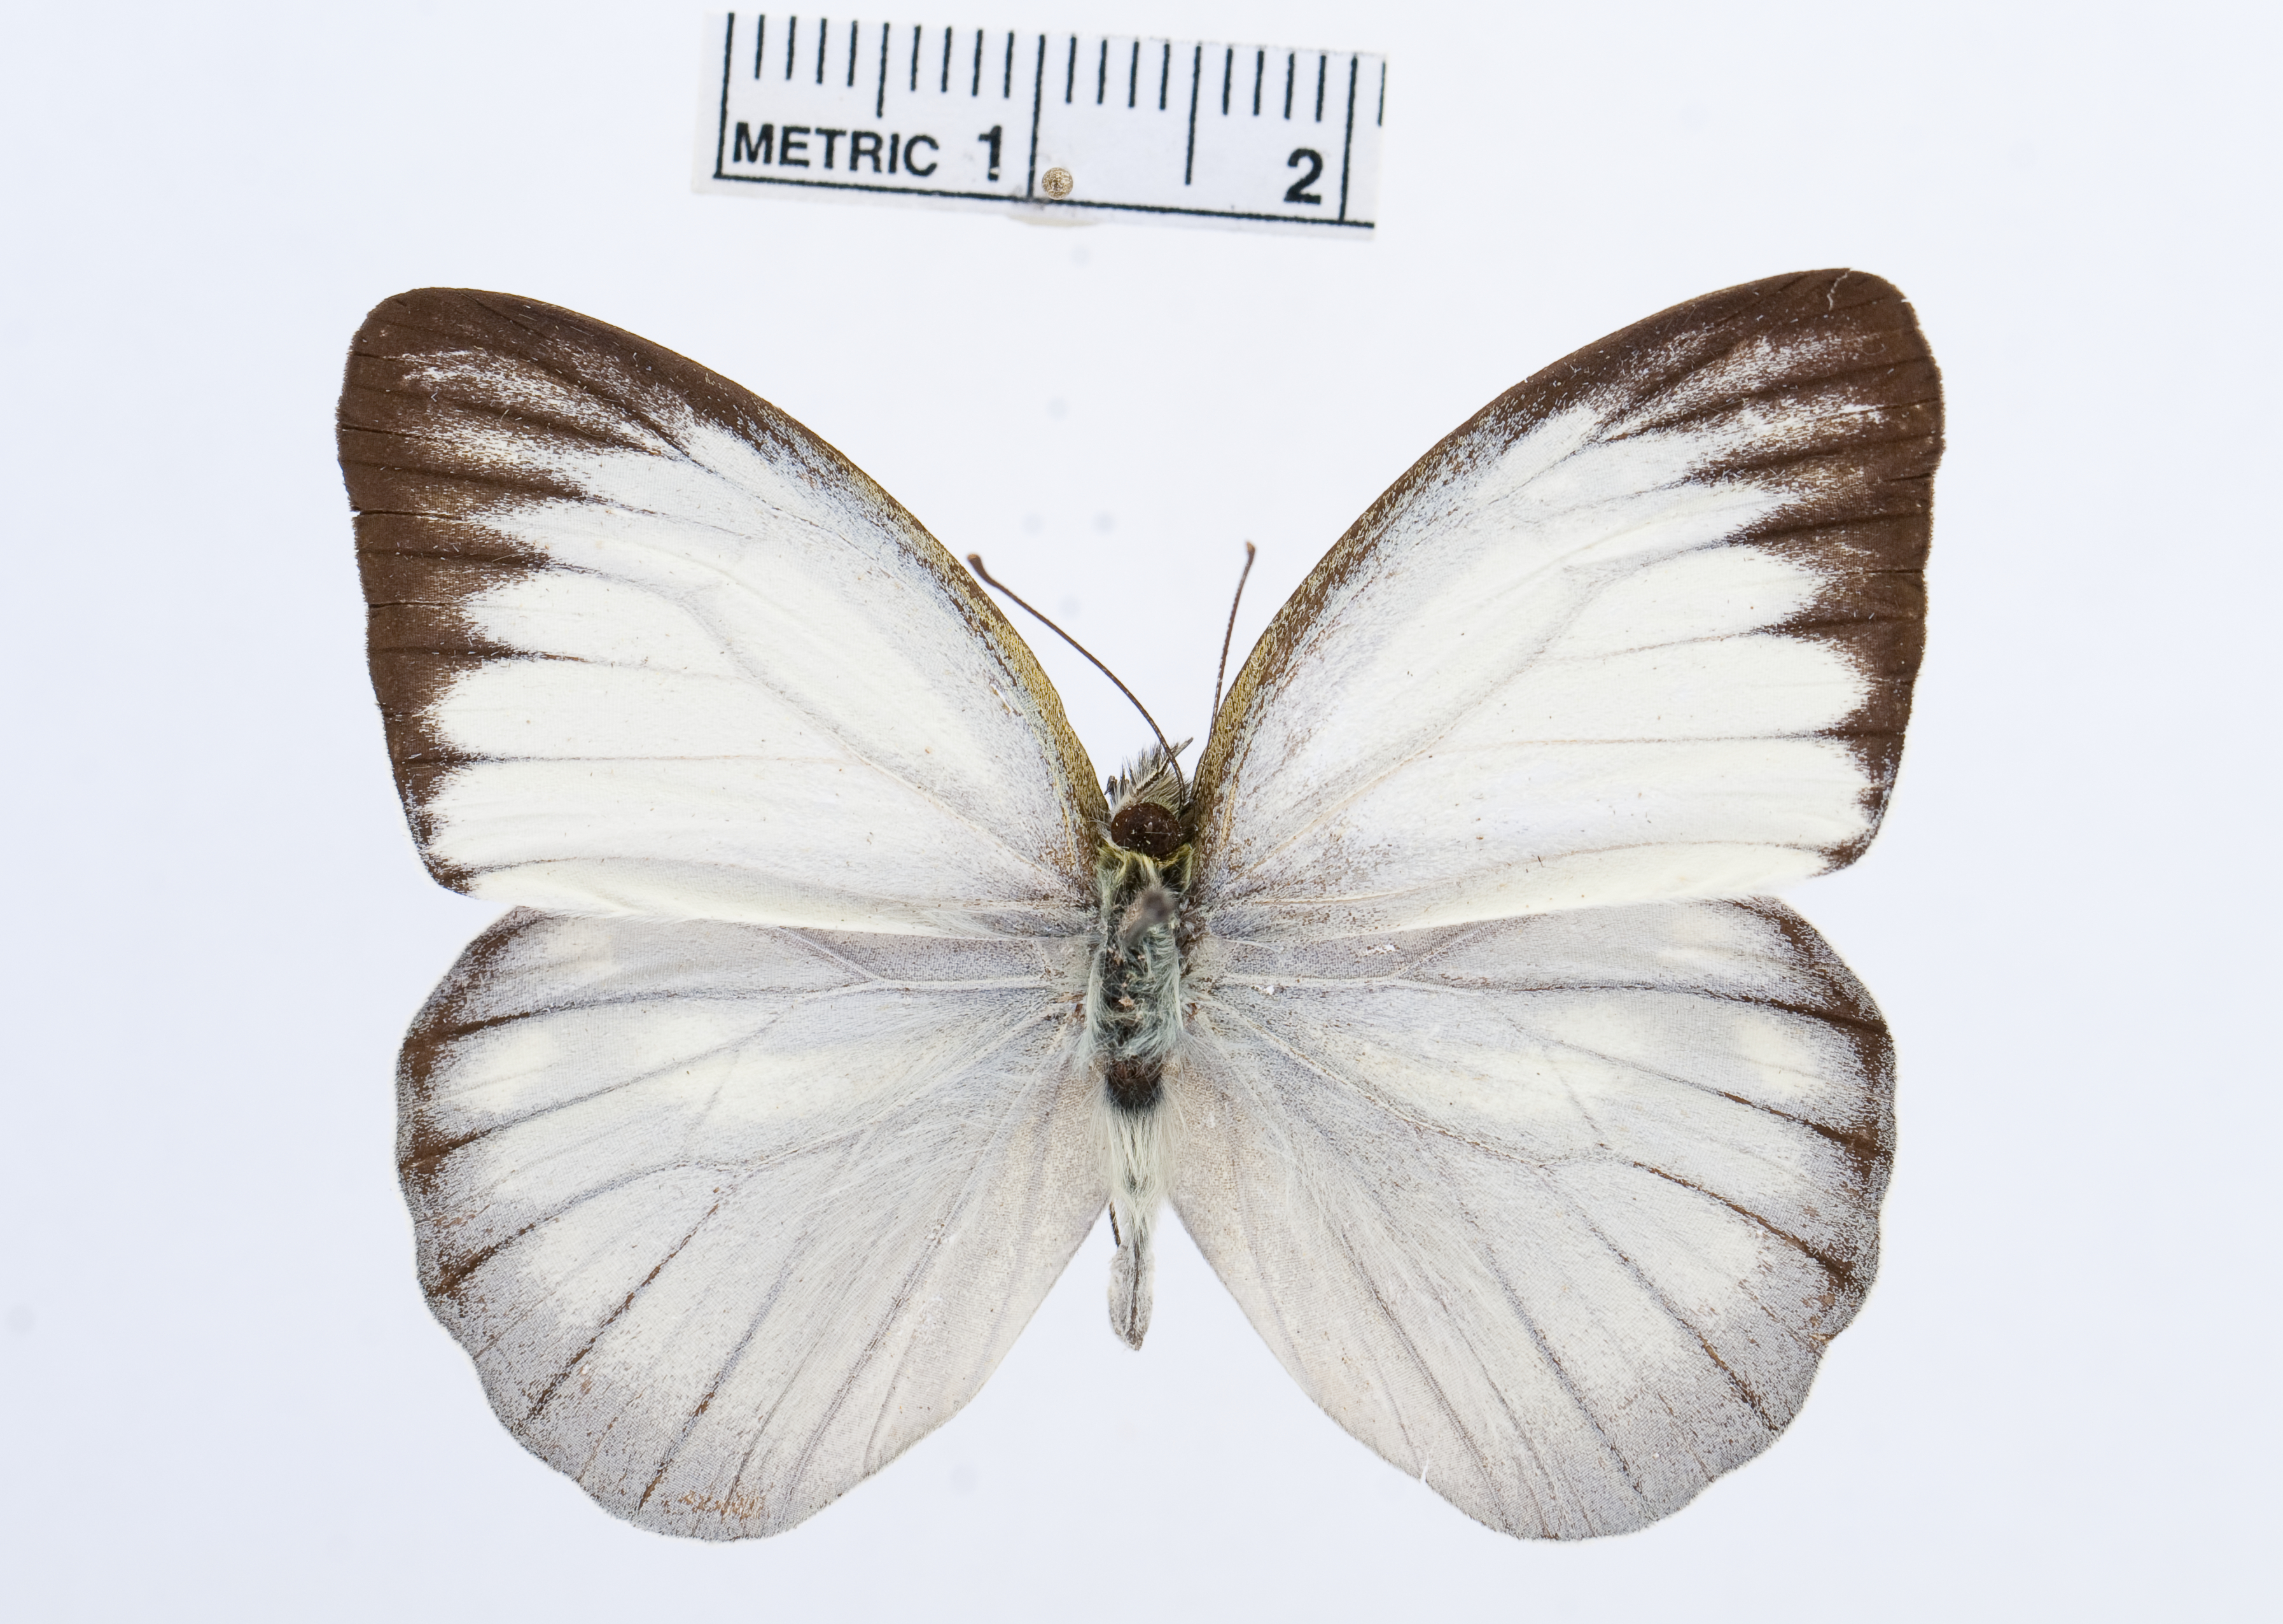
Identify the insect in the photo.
Cepora nadina
